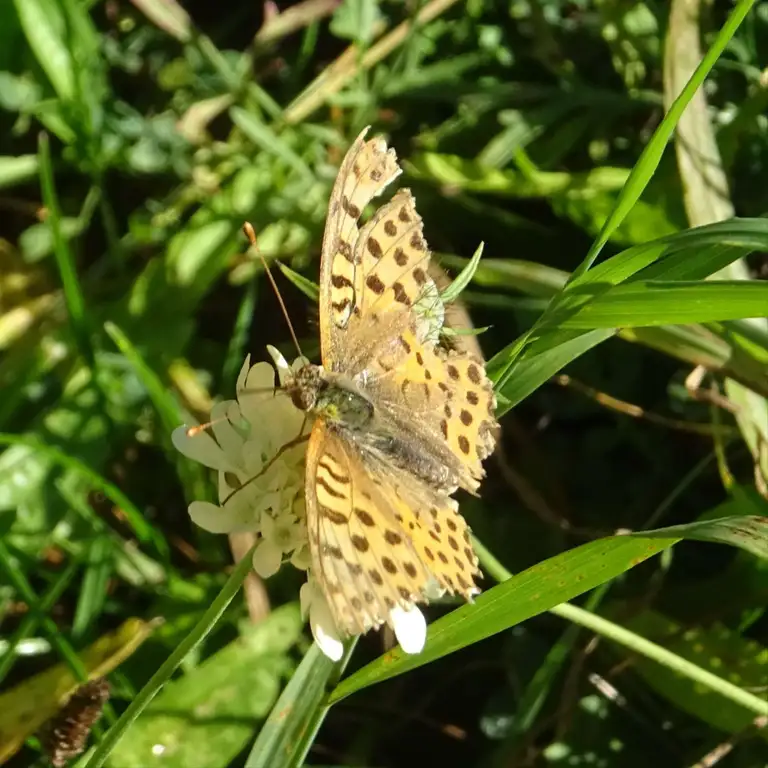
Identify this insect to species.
Issoria lathonia
